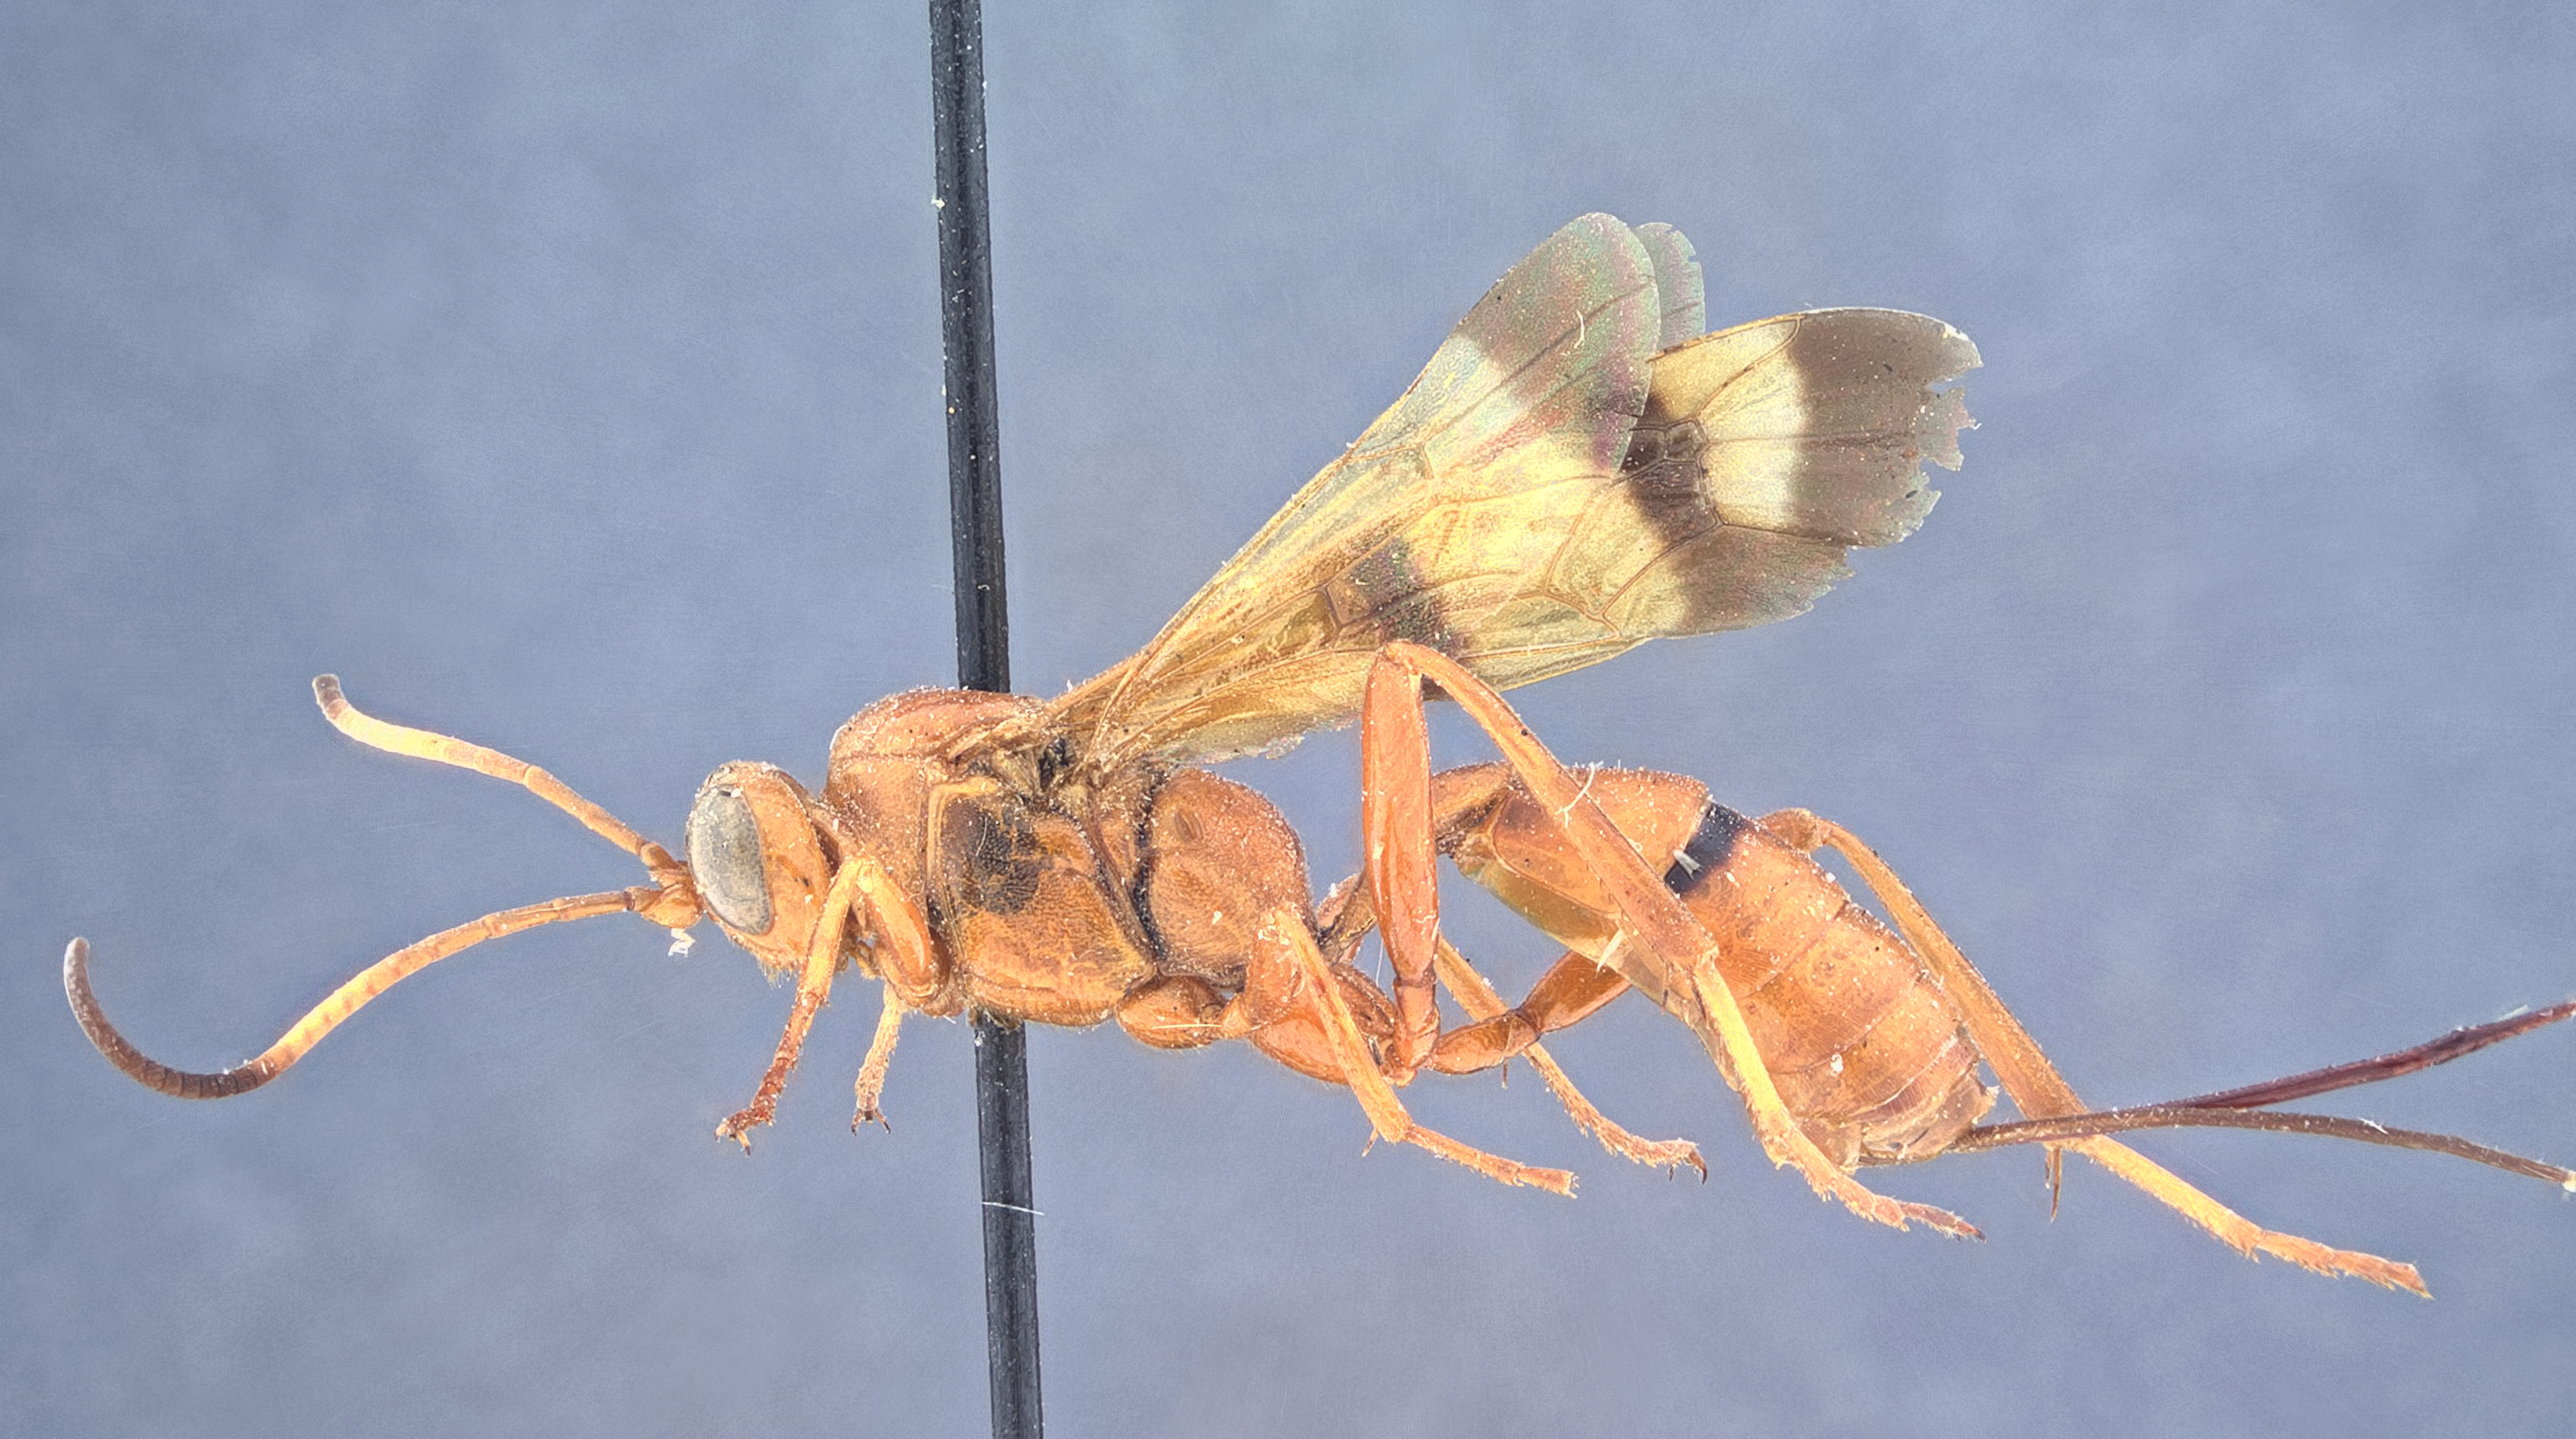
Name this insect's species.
Compsocryptus aridus
